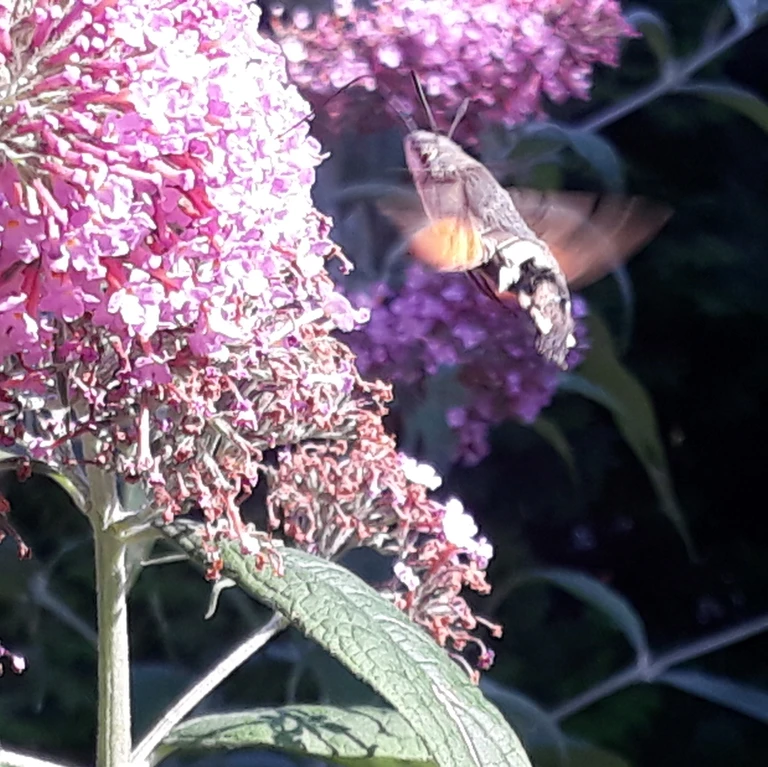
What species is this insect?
Macroglossum stellatarum
